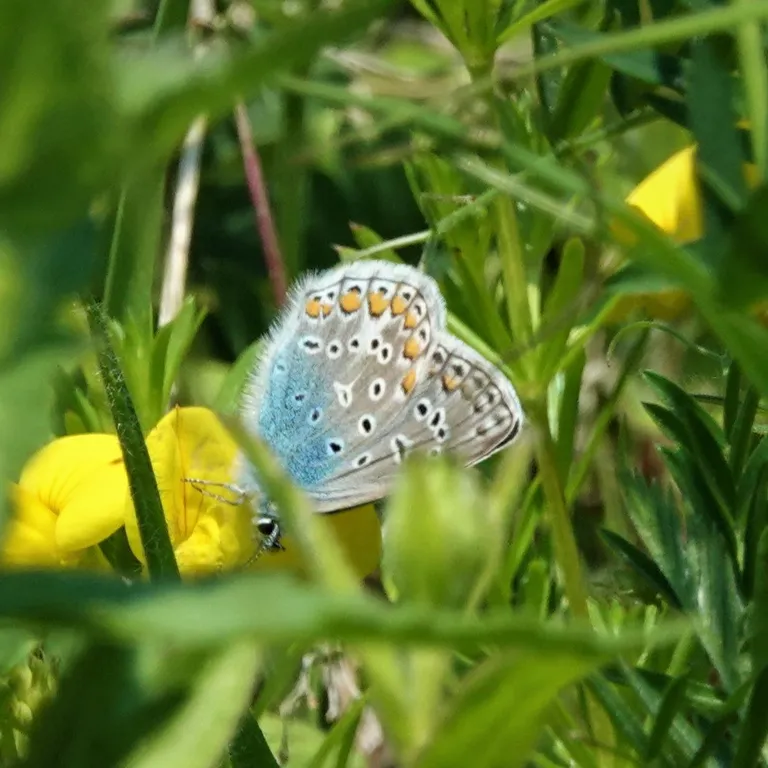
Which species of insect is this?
Polyommatus icarus
